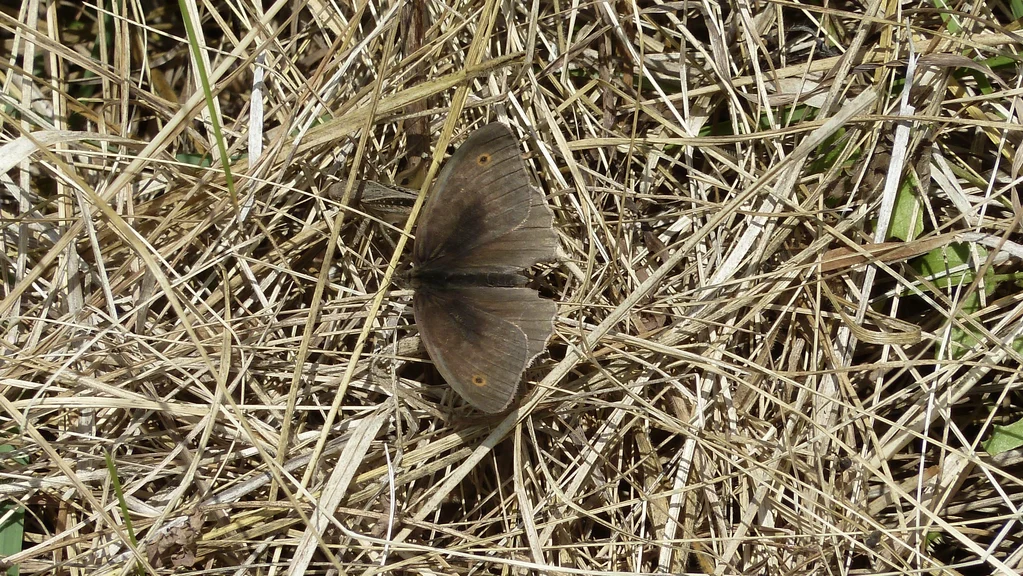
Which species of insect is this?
Maniola jurtina
